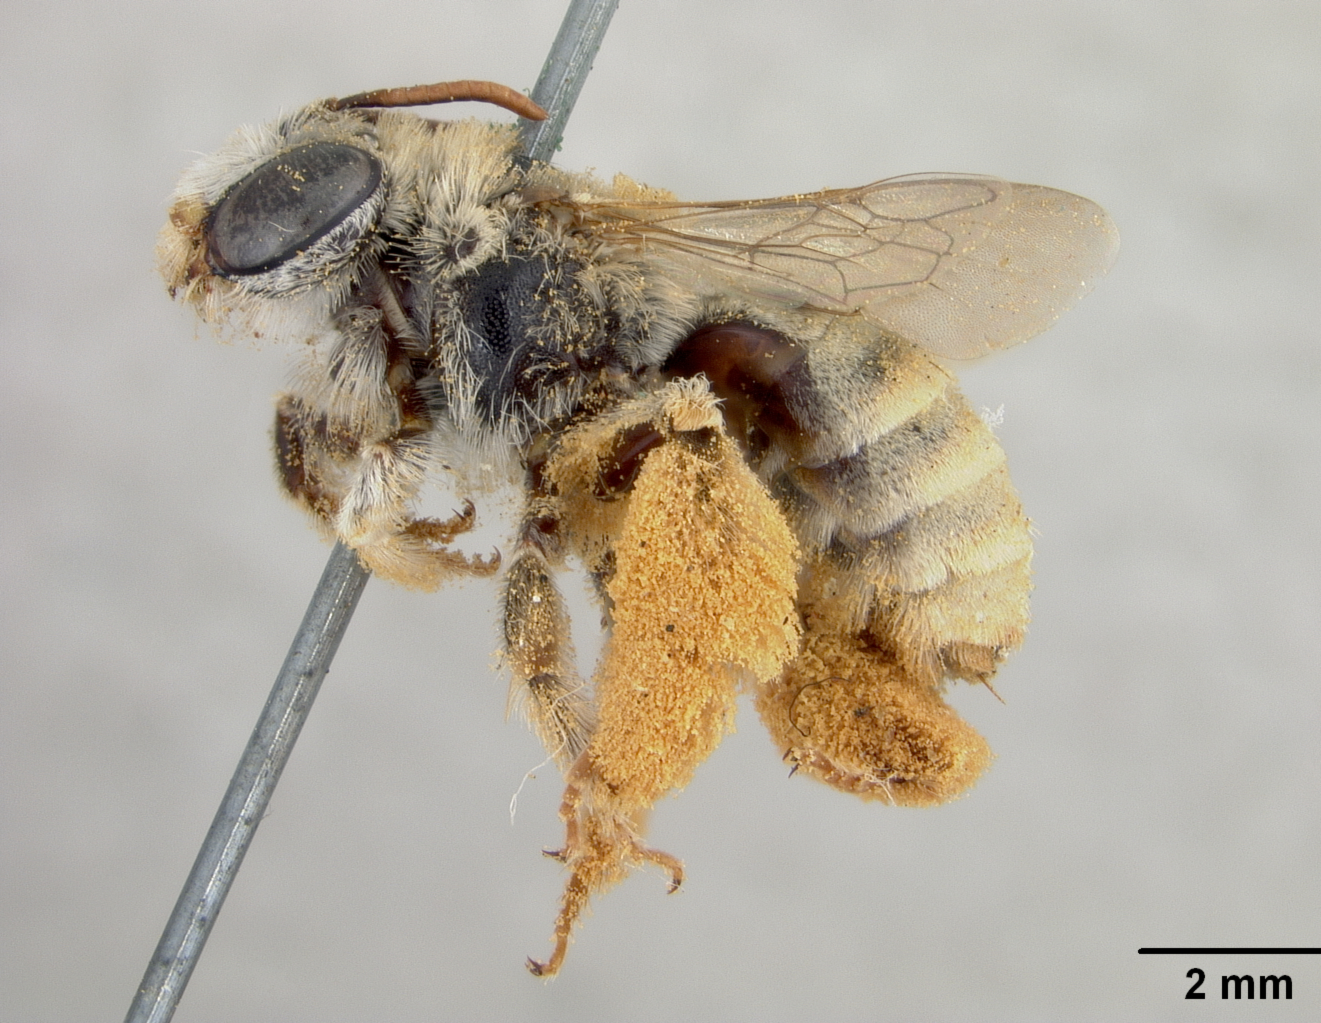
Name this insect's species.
Exomalopsis eriocarpi
